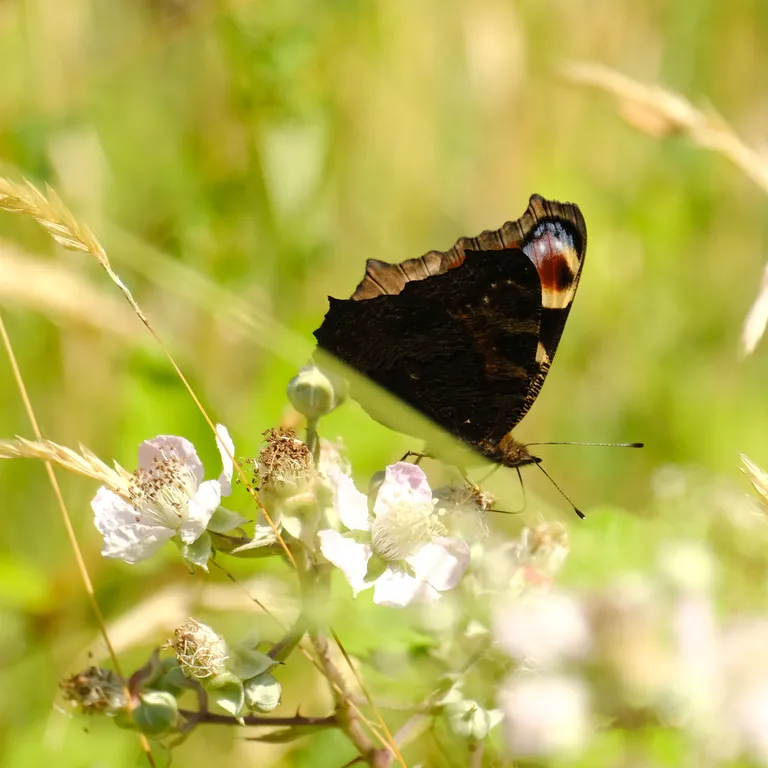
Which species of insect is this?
Aglais io
